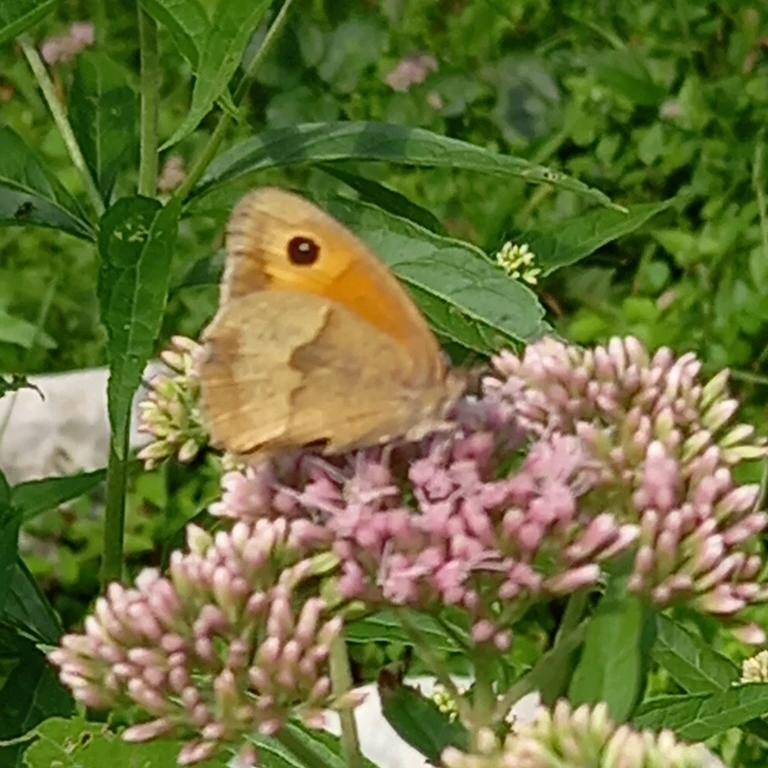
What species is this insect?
Maniola jurtina
